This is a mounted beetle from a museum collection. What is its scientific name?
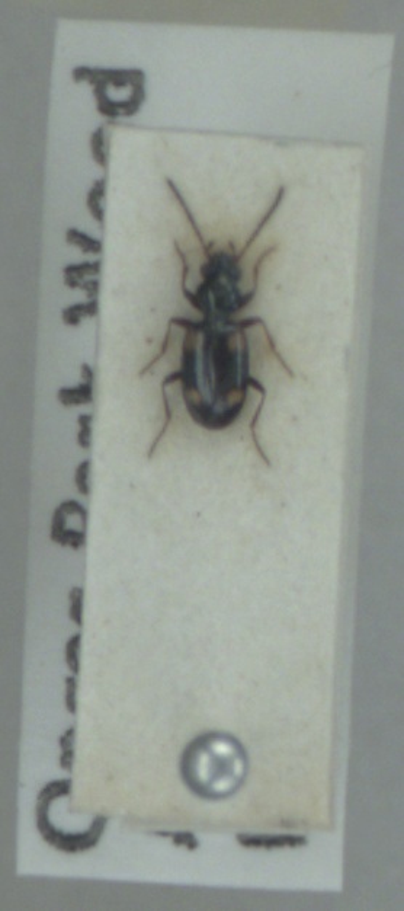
Bembidion quadrimaculatum
